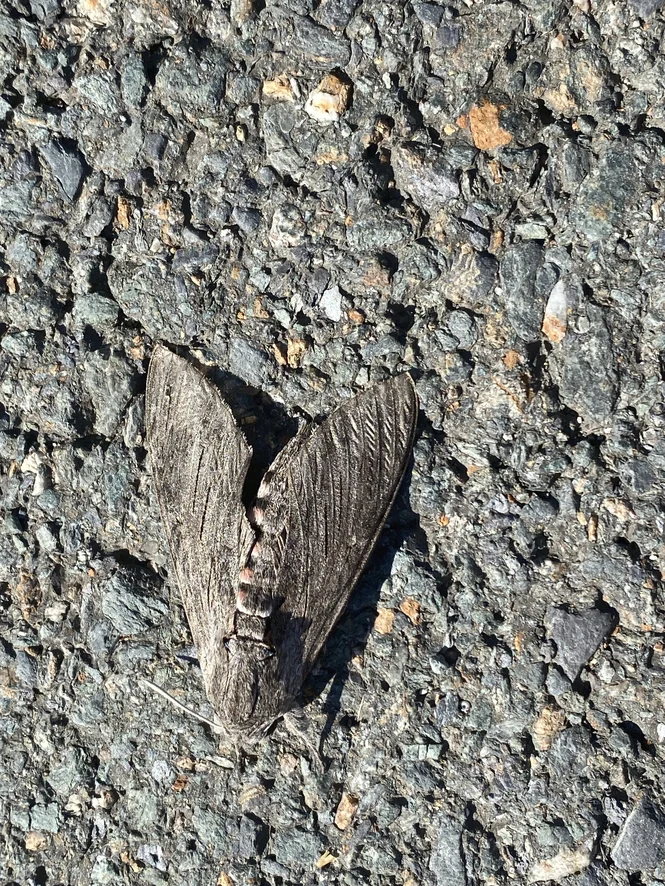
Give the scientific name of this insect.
Agrius convolvuli
